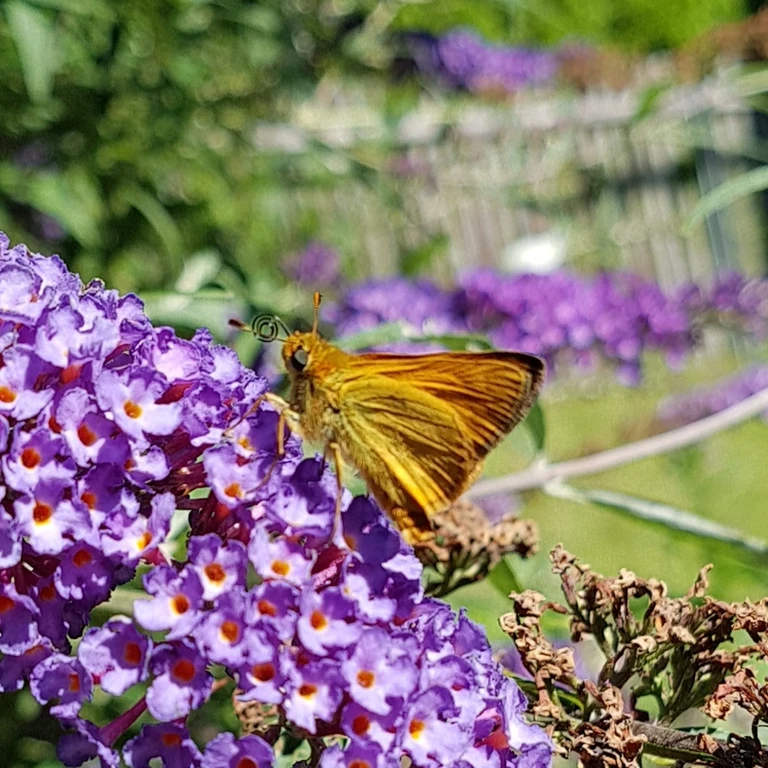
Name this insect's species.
Ochlodes sylvanus (also Ochlodes venata)
